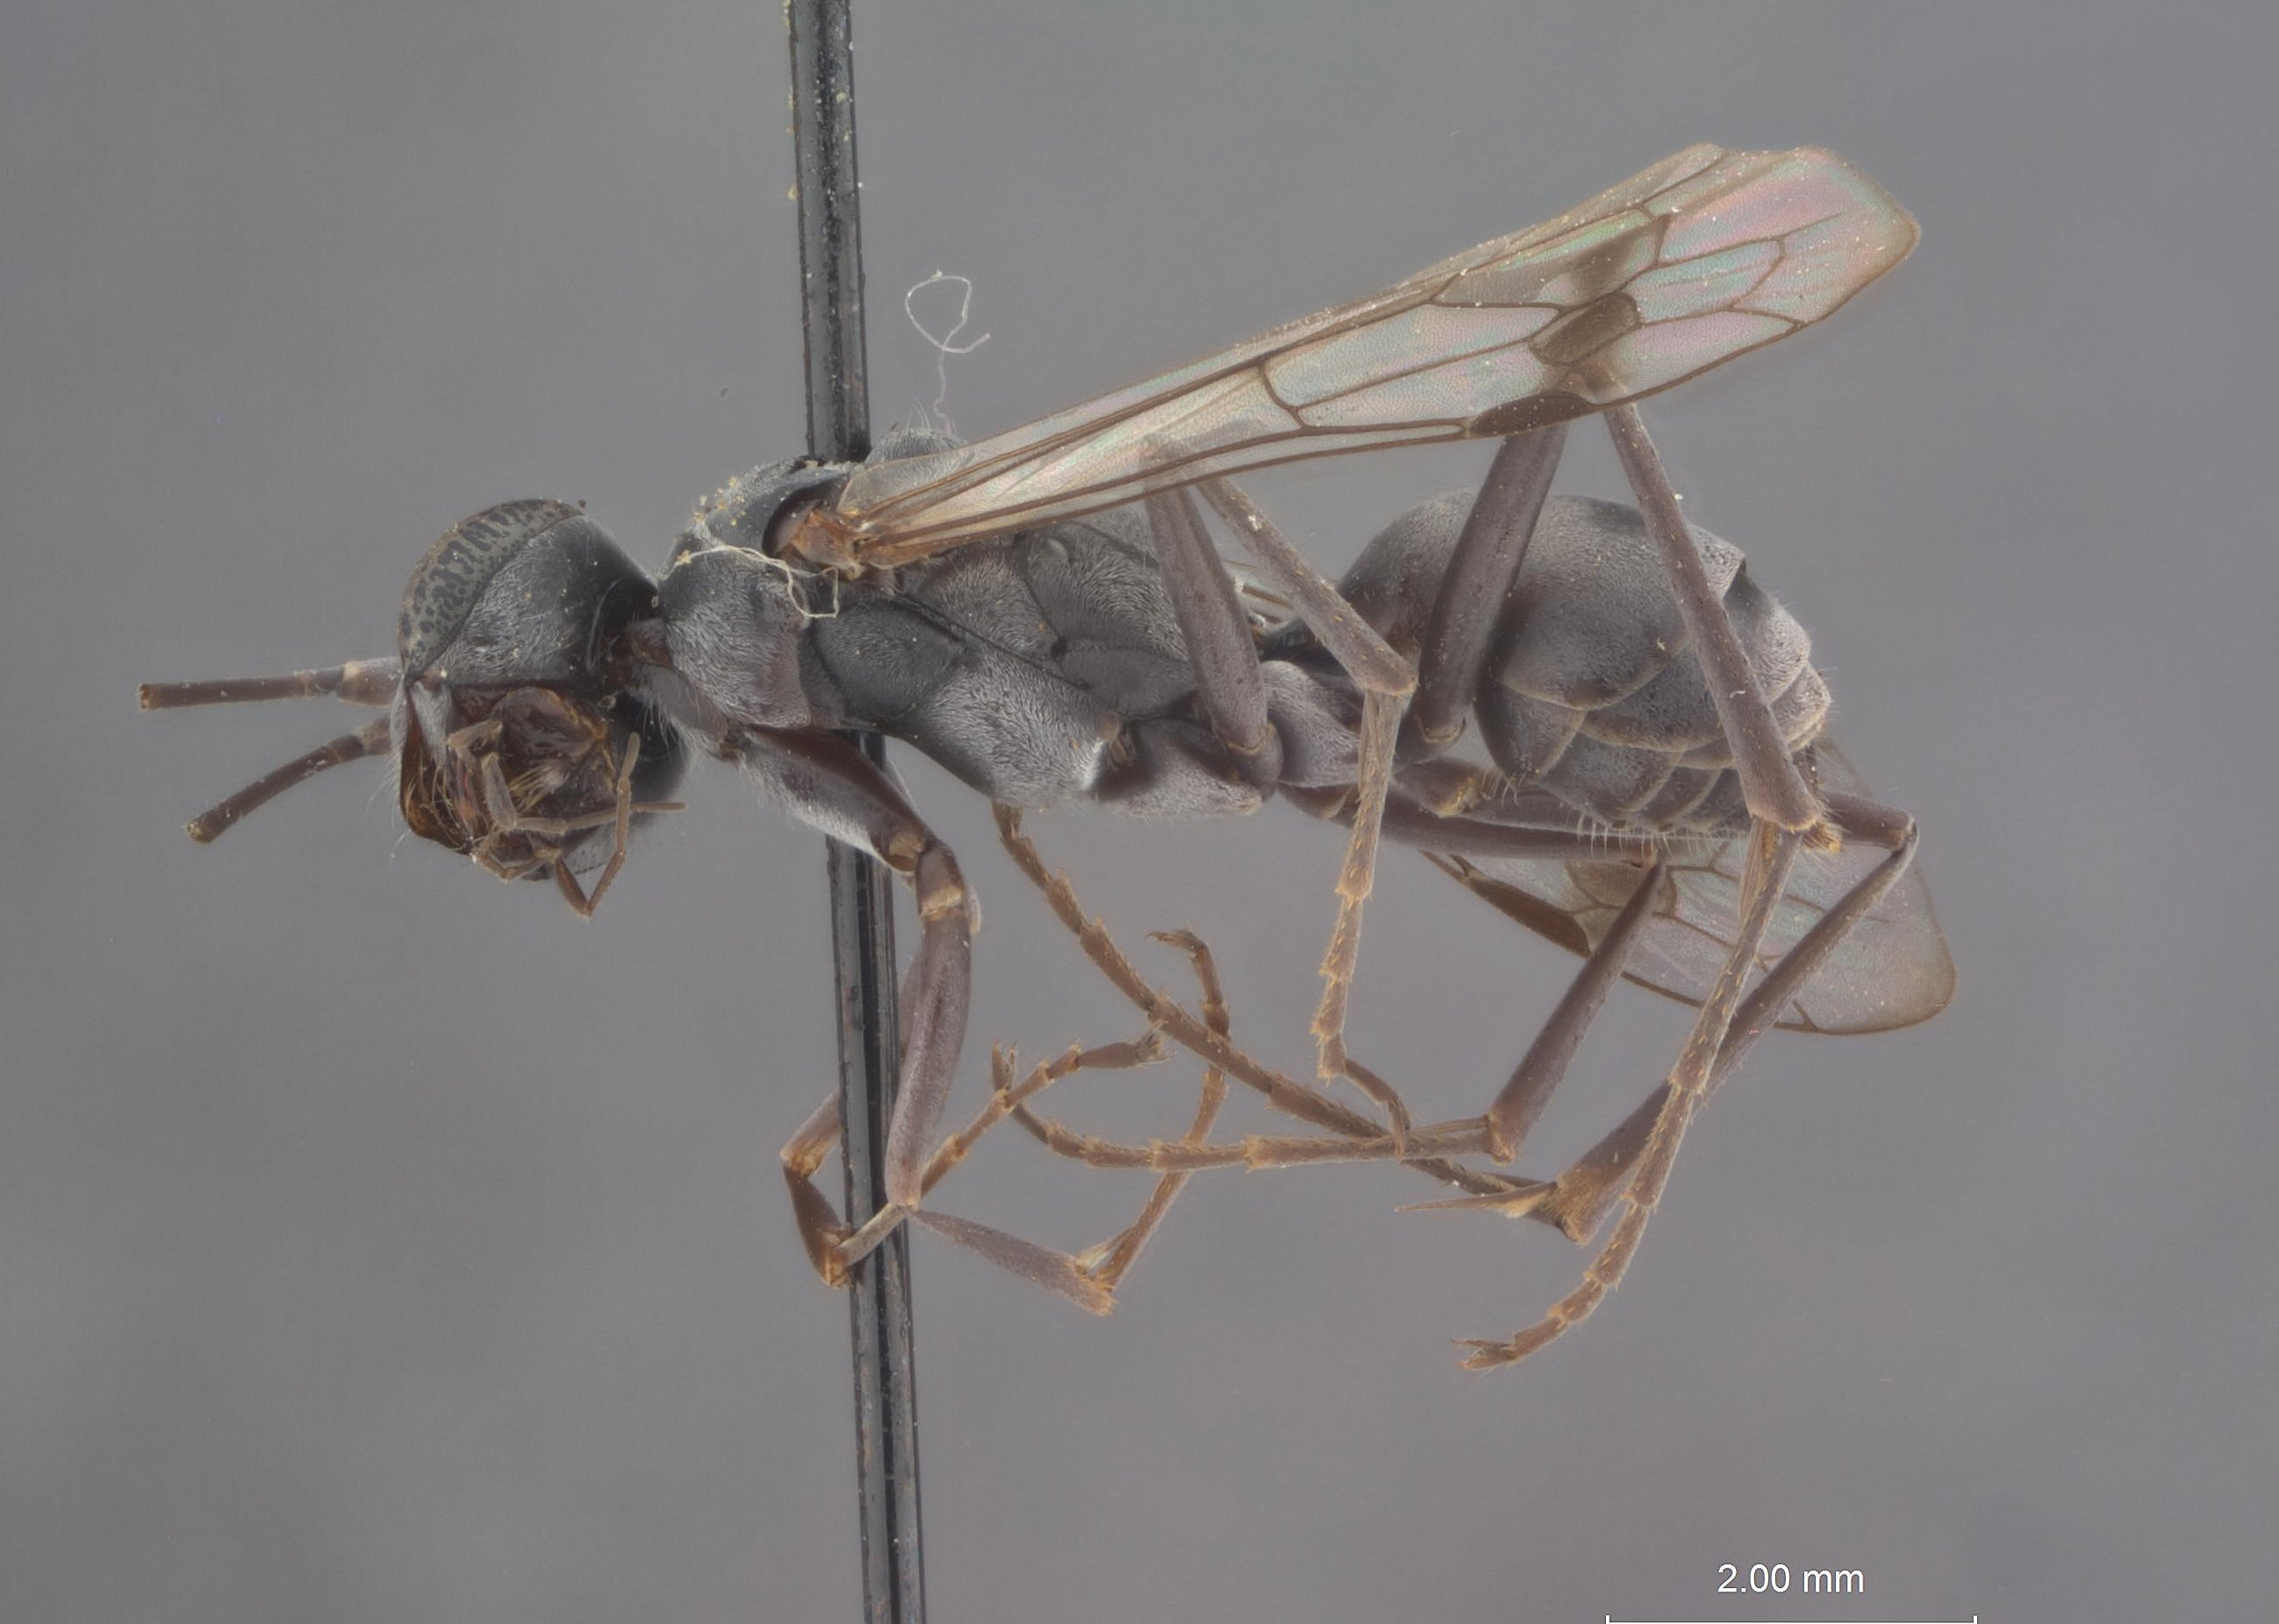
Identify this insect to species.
Pseudagenia unifasciata
